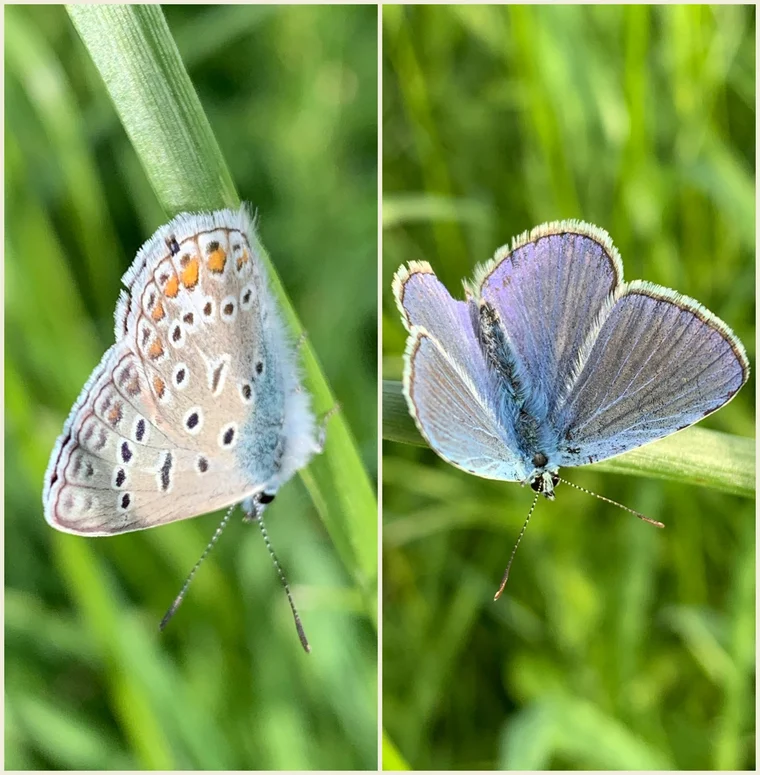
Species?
Polyommatus icarus
